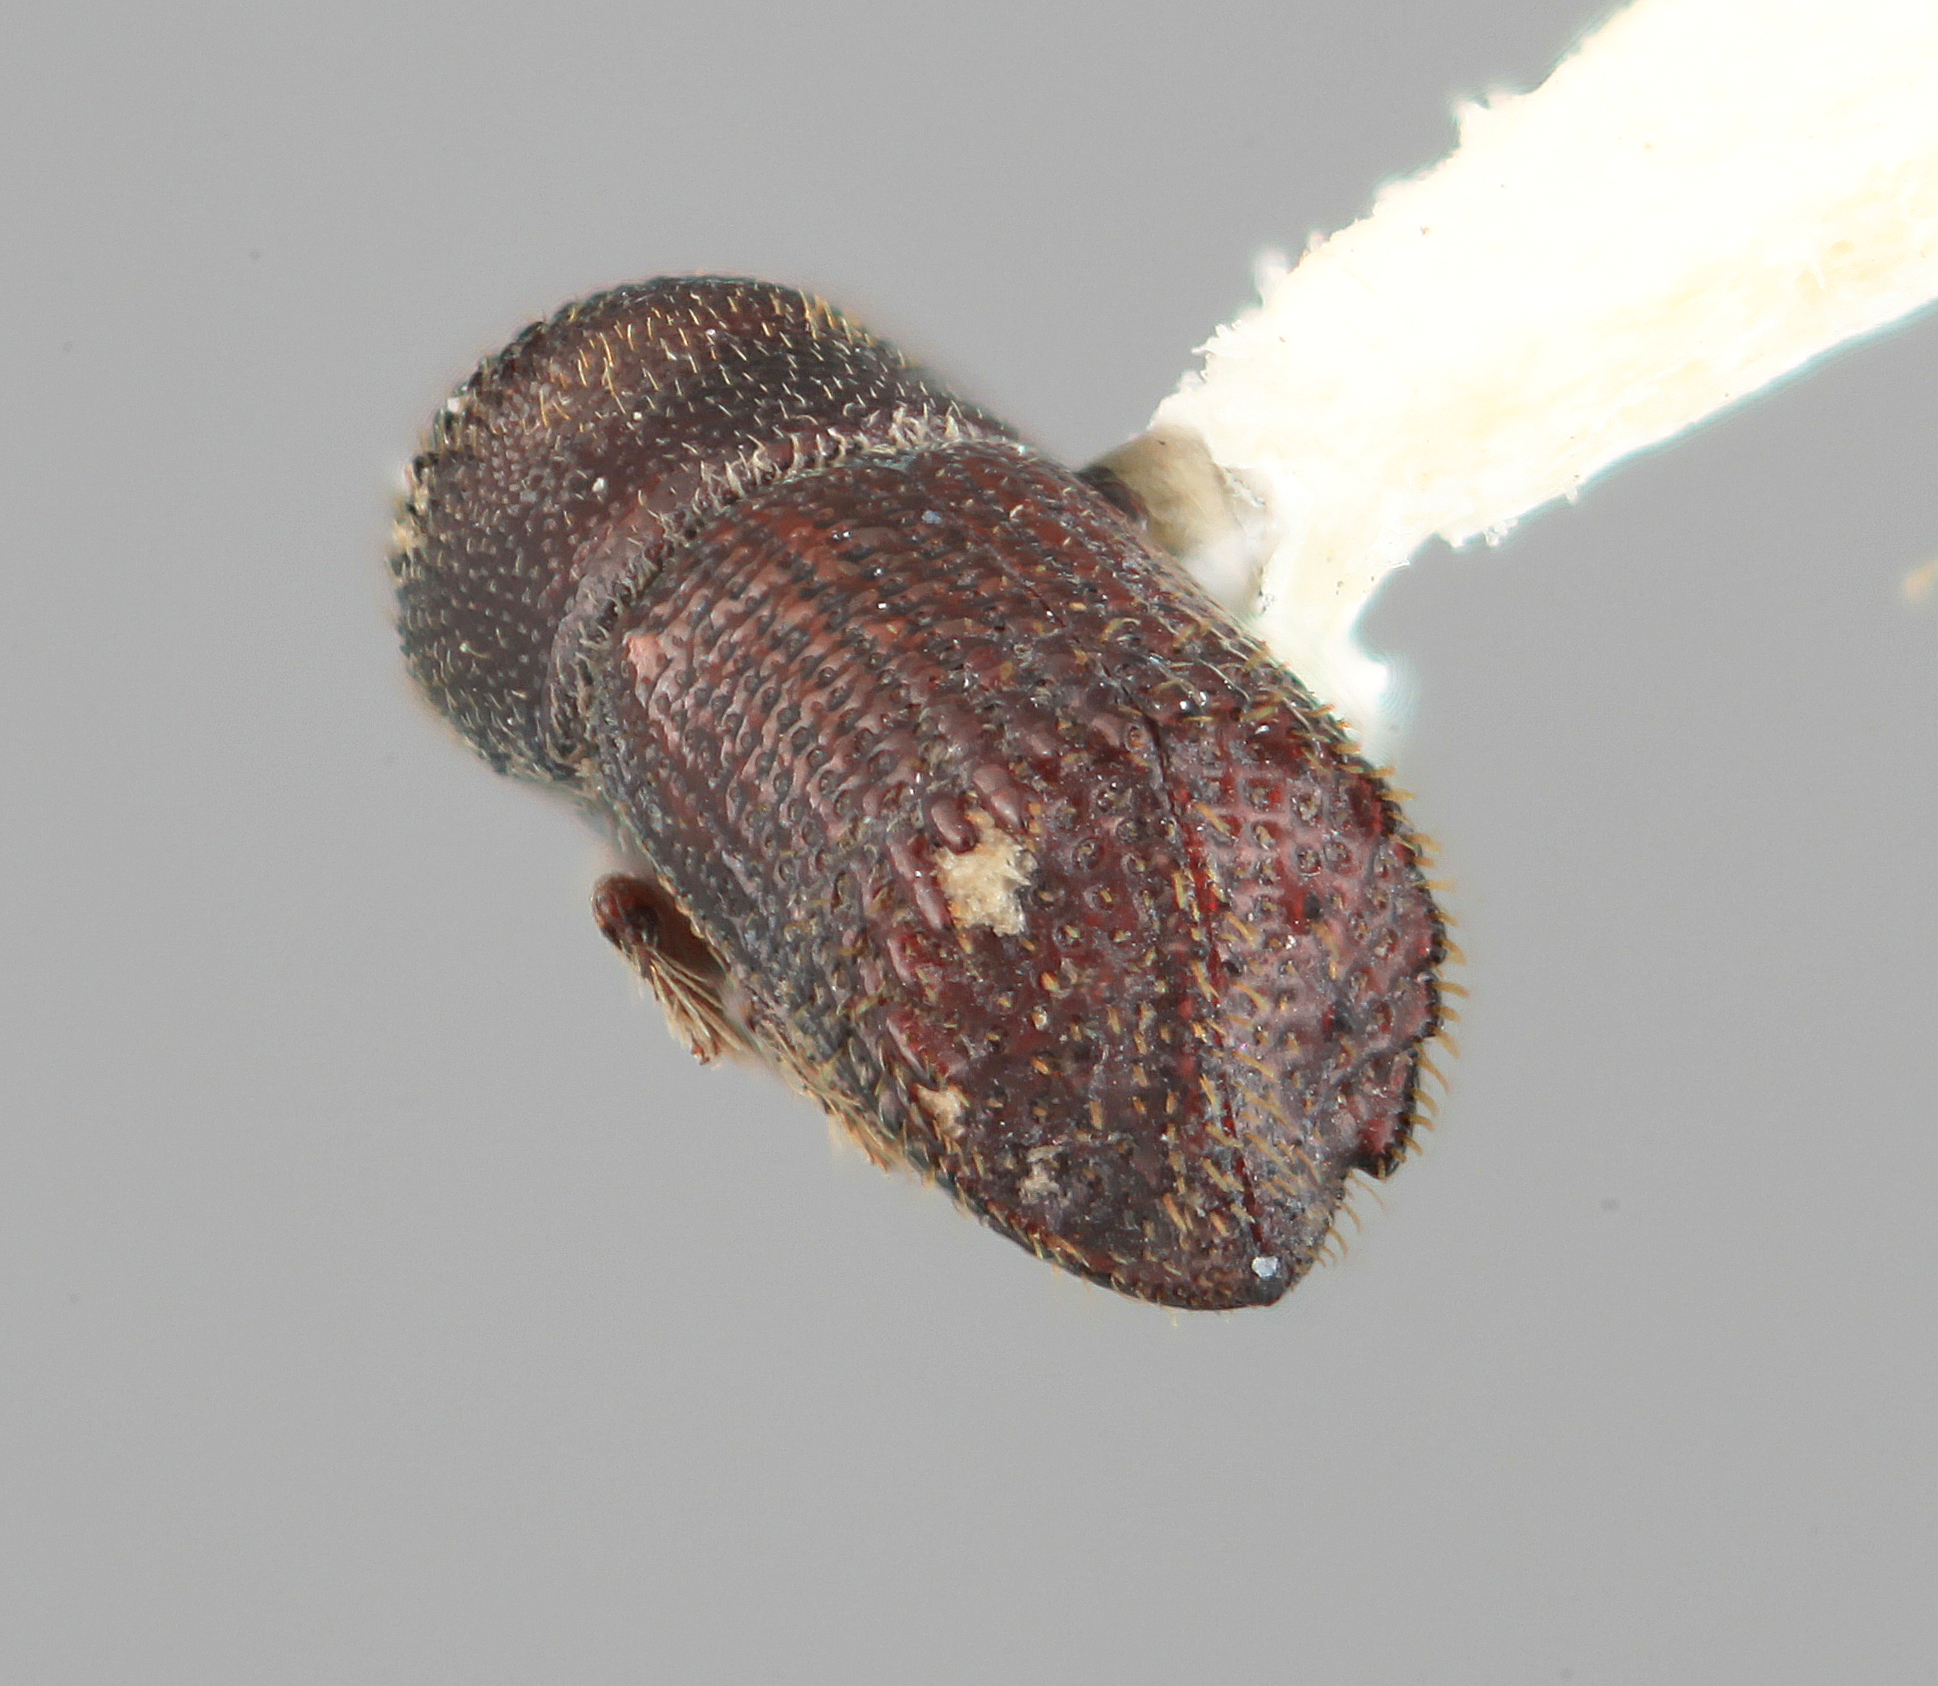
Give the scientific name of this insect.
Hylocurus alternus
